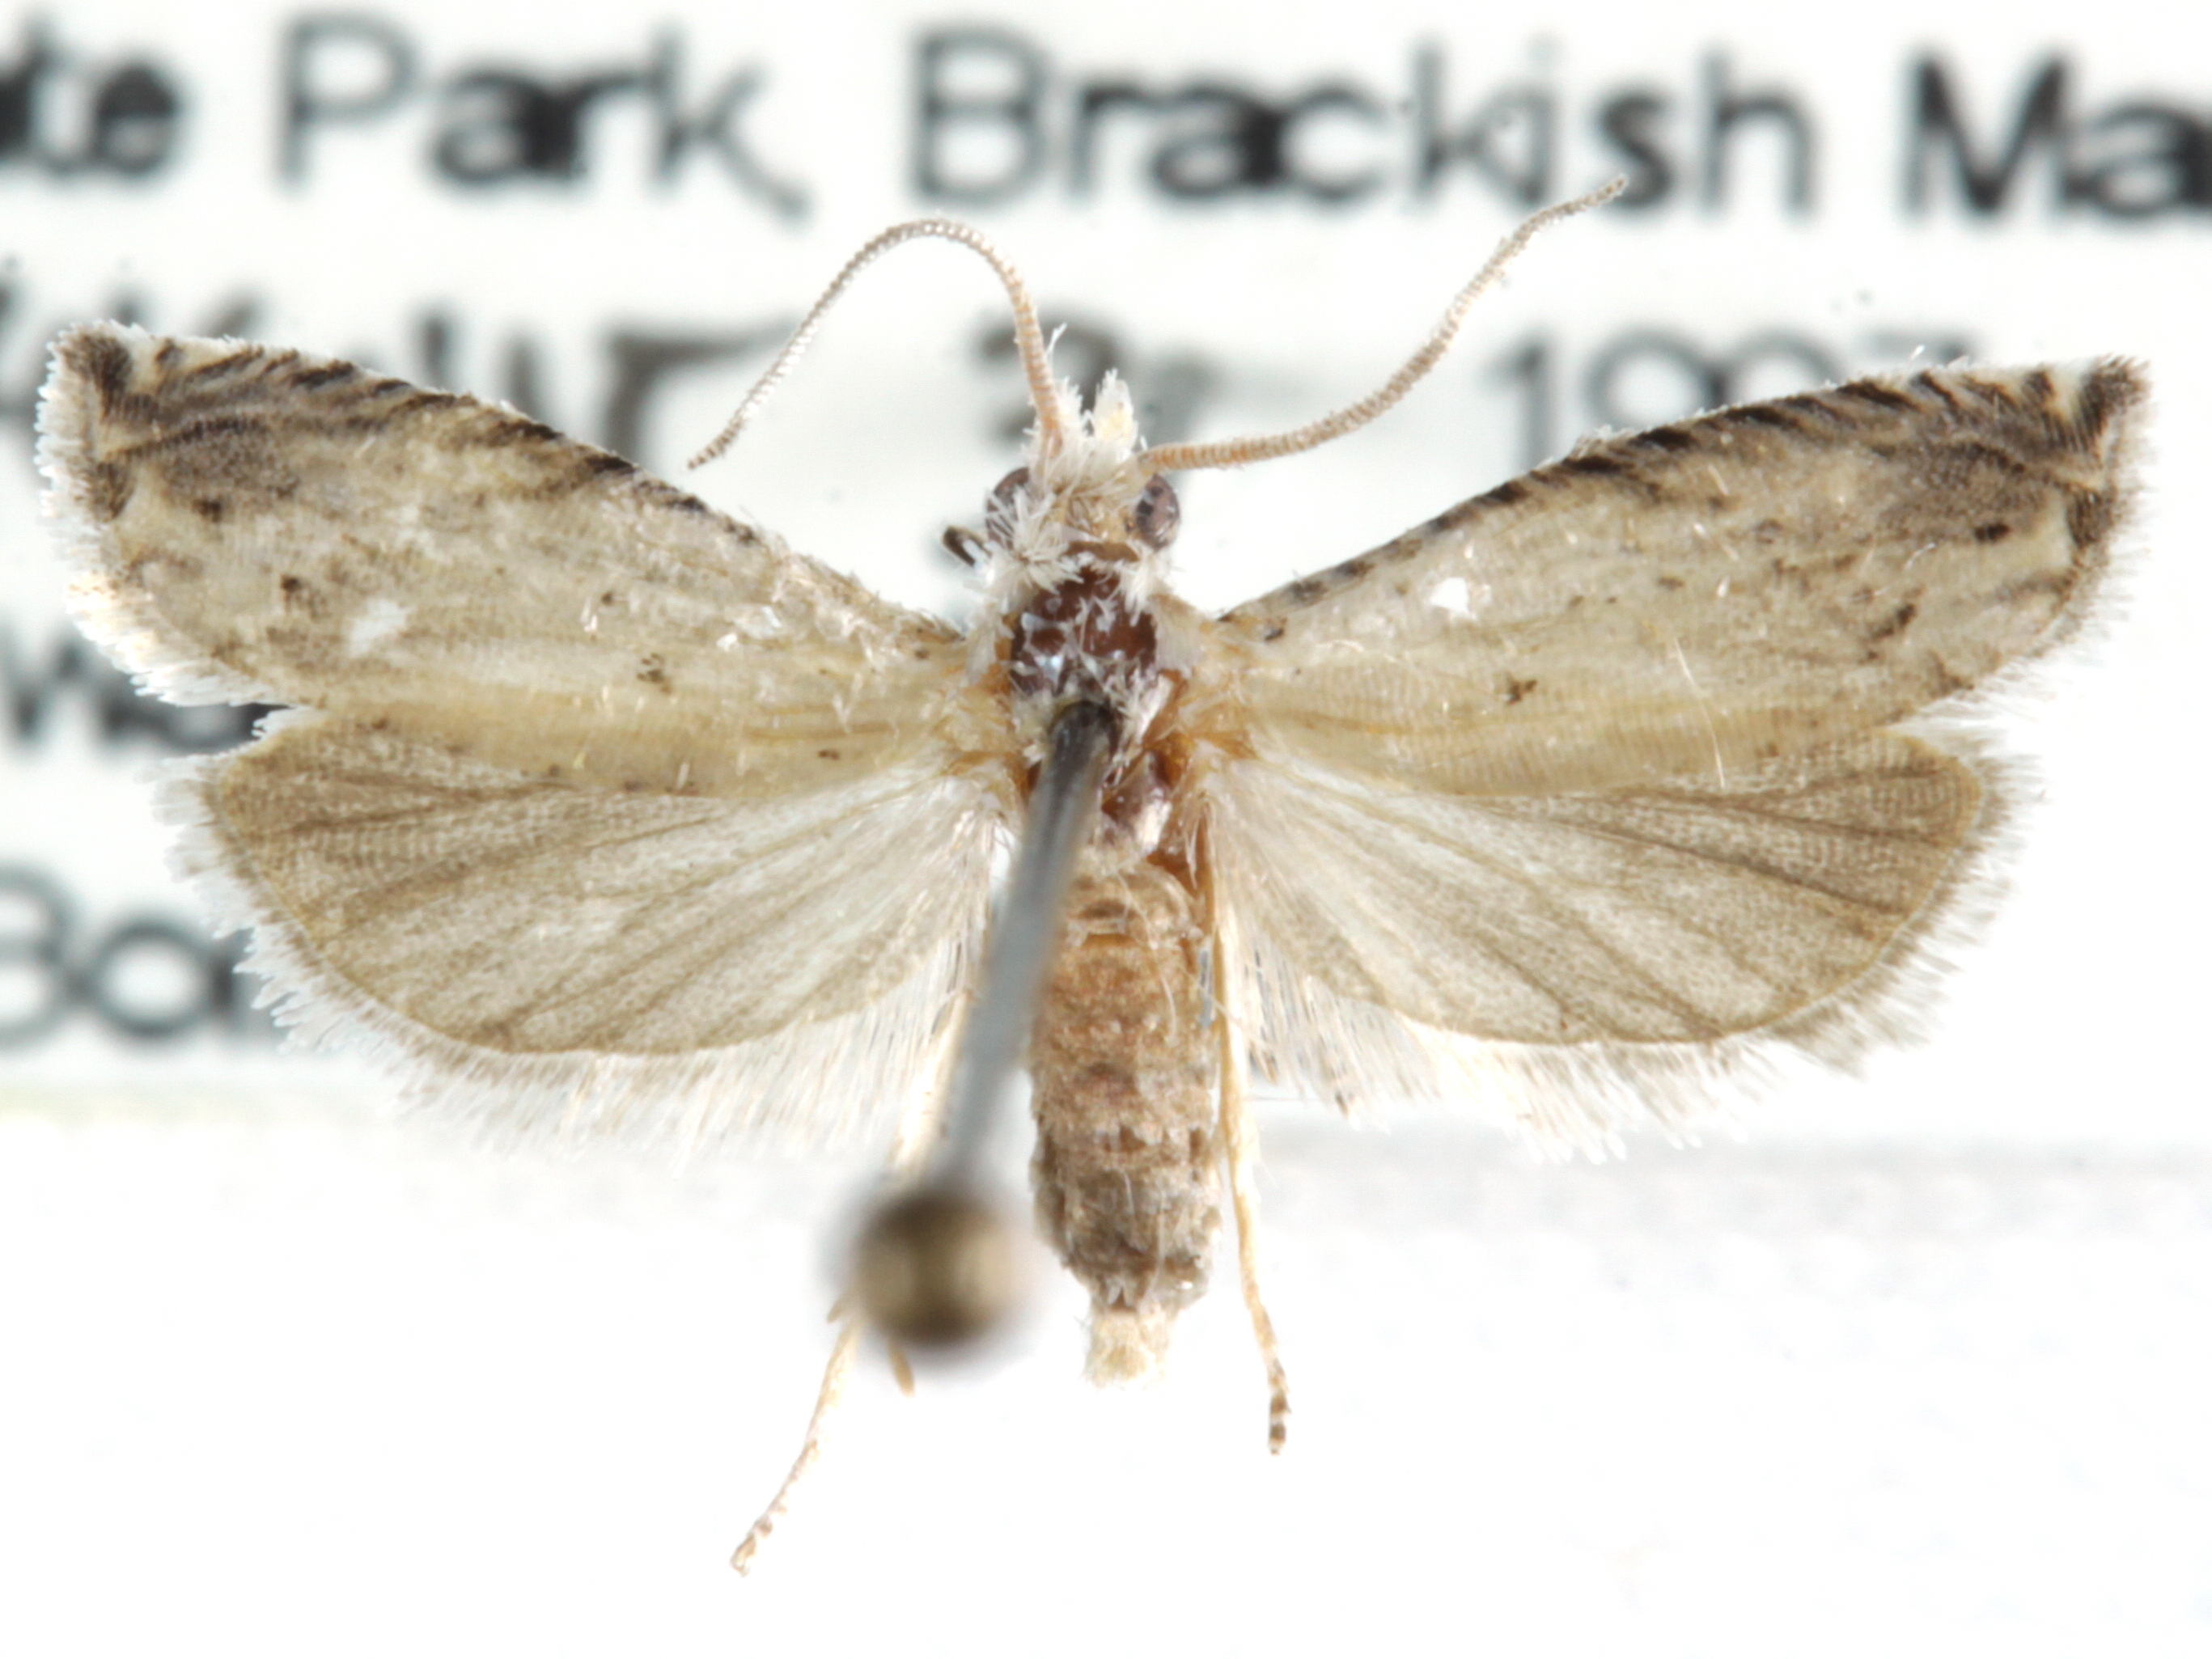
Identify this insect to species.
Epiblema separationis
